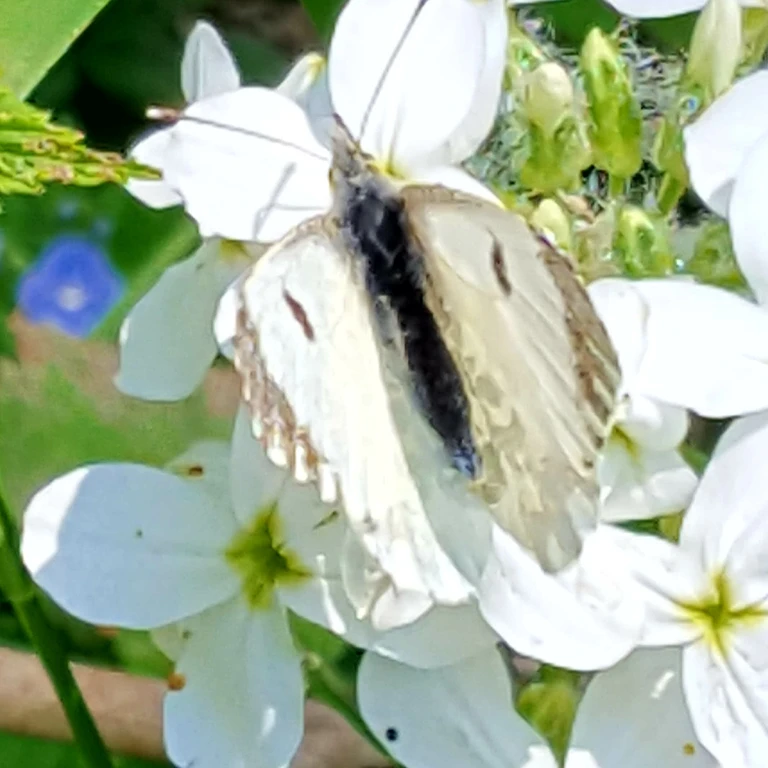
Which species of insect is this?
Anthocharis cardamines
